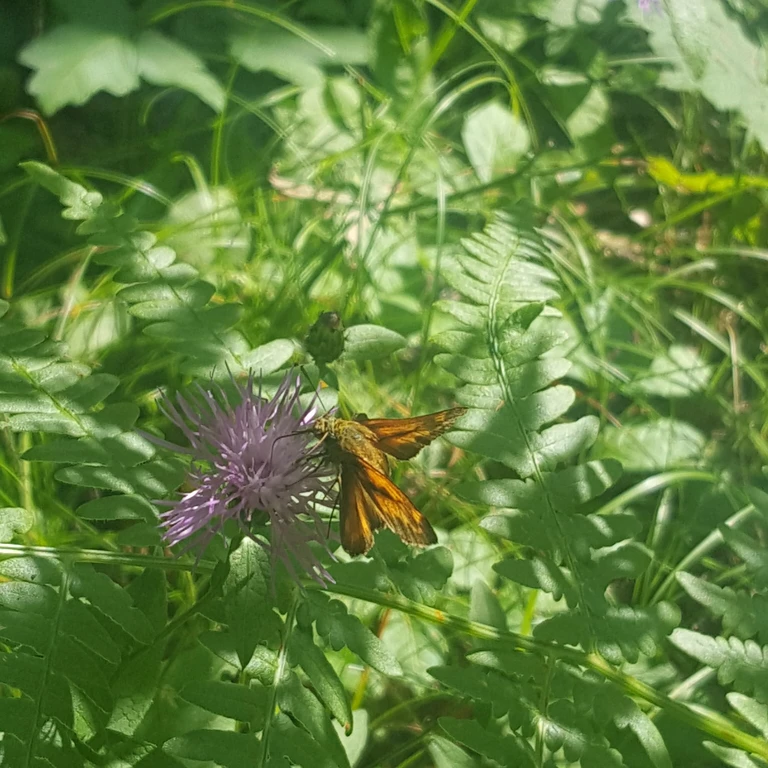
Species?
Ochlodes sylvanus (also Ochlodes venata)
